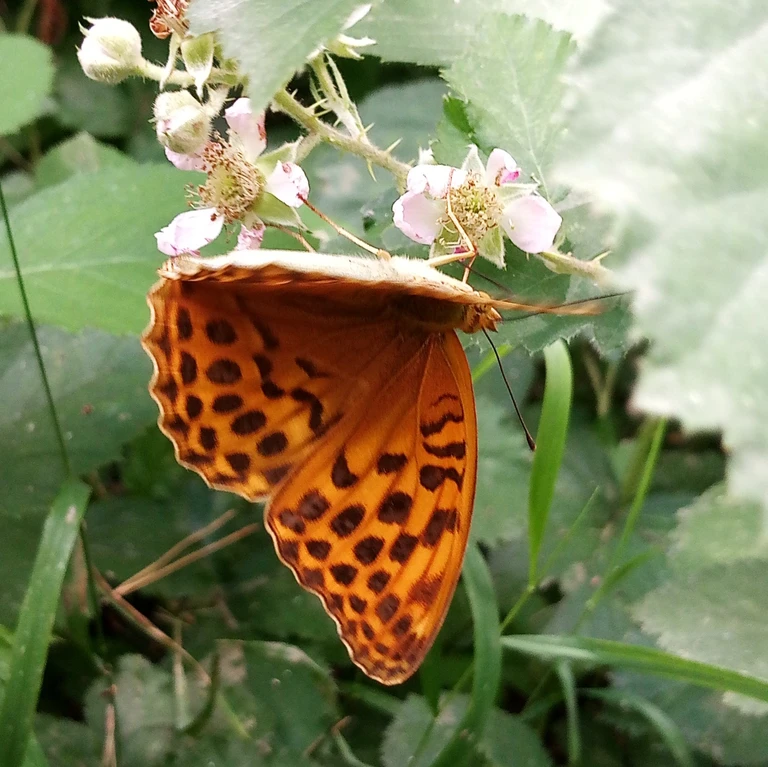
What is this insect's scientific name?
Argynnis paphia
